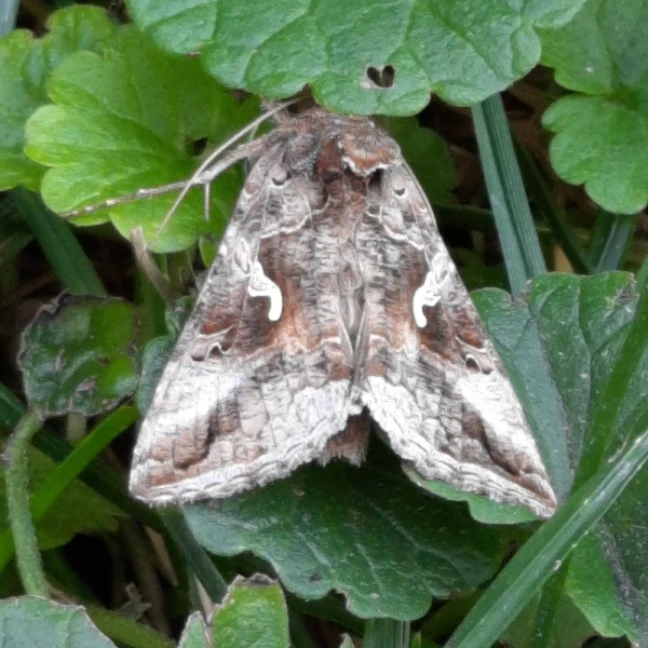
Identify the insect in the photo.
Autographa gamma
